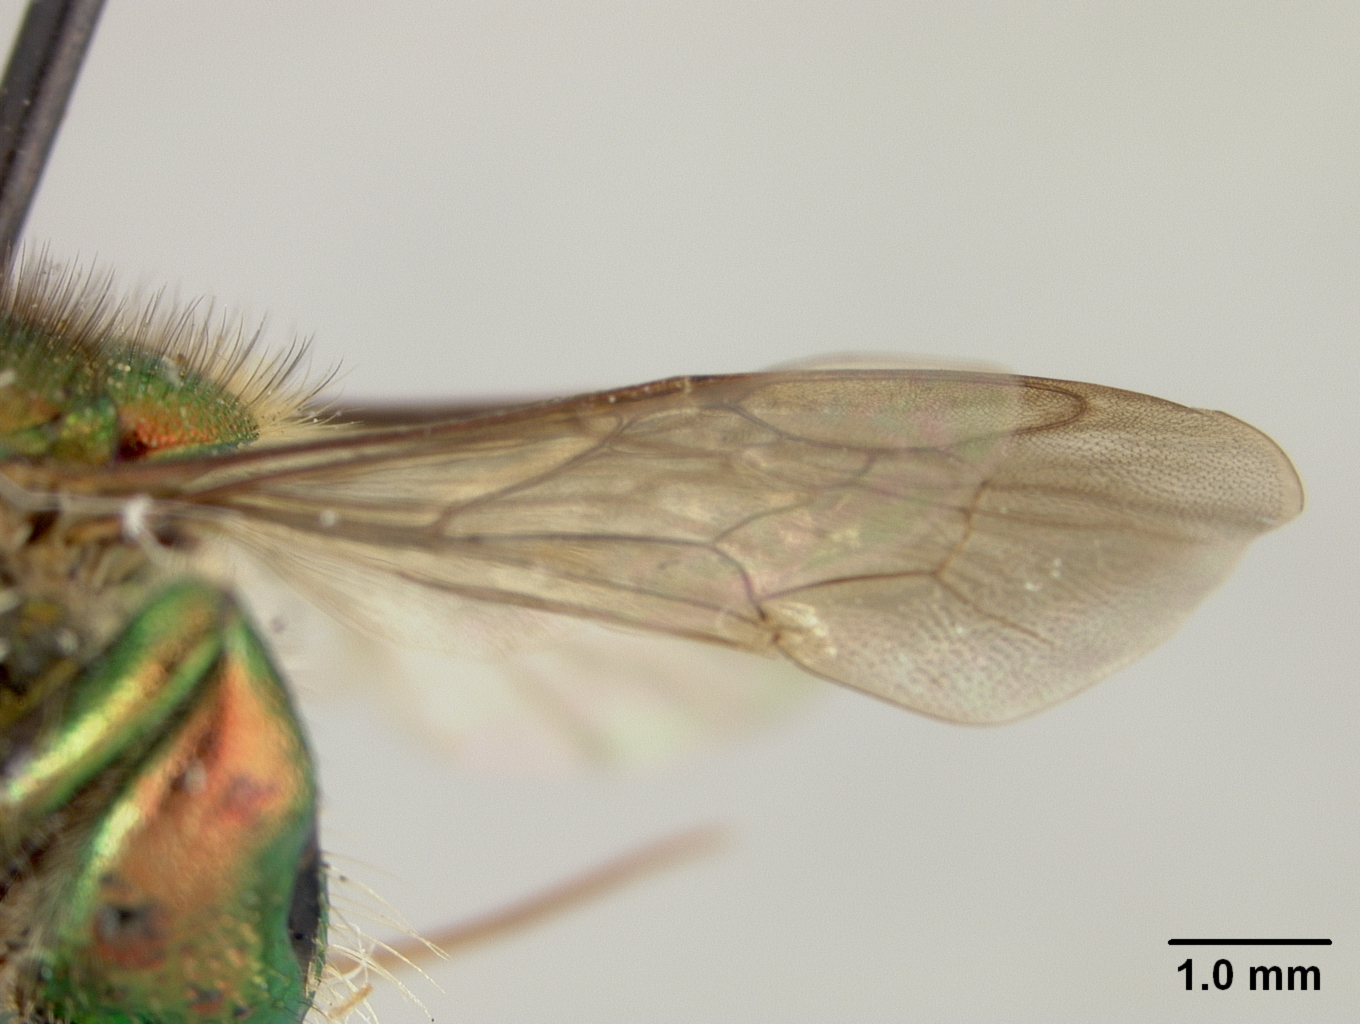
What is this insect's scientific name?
Euglossa gorgonensis
